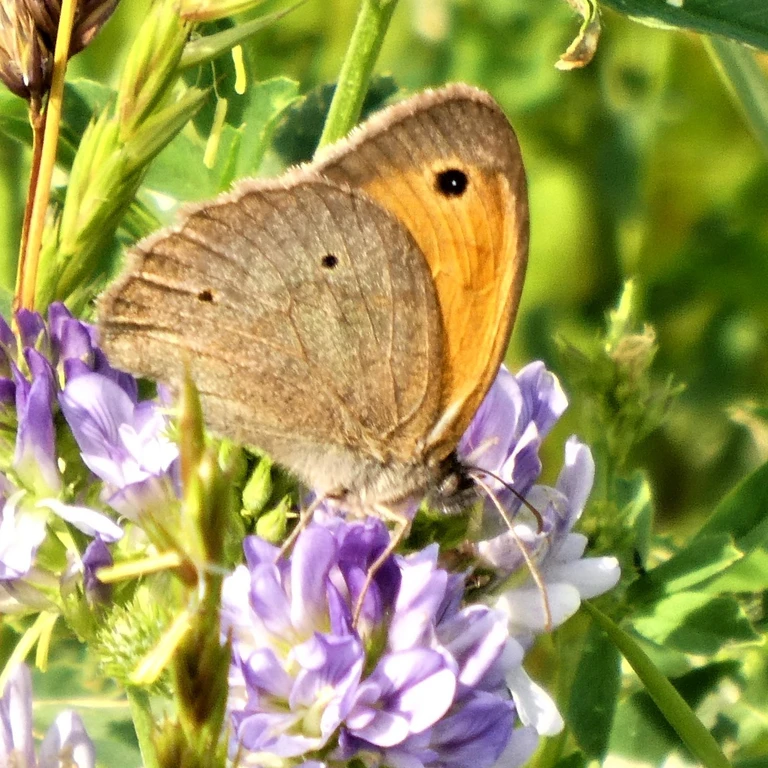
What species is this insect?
Maniola jurtina
